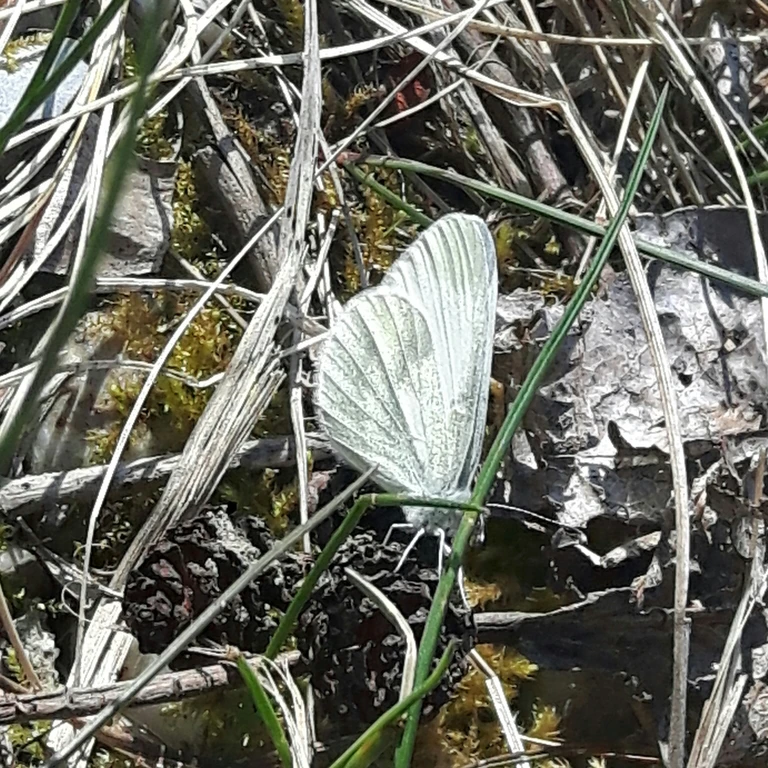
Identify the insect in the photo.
Leptidea sinapis/juvernica
